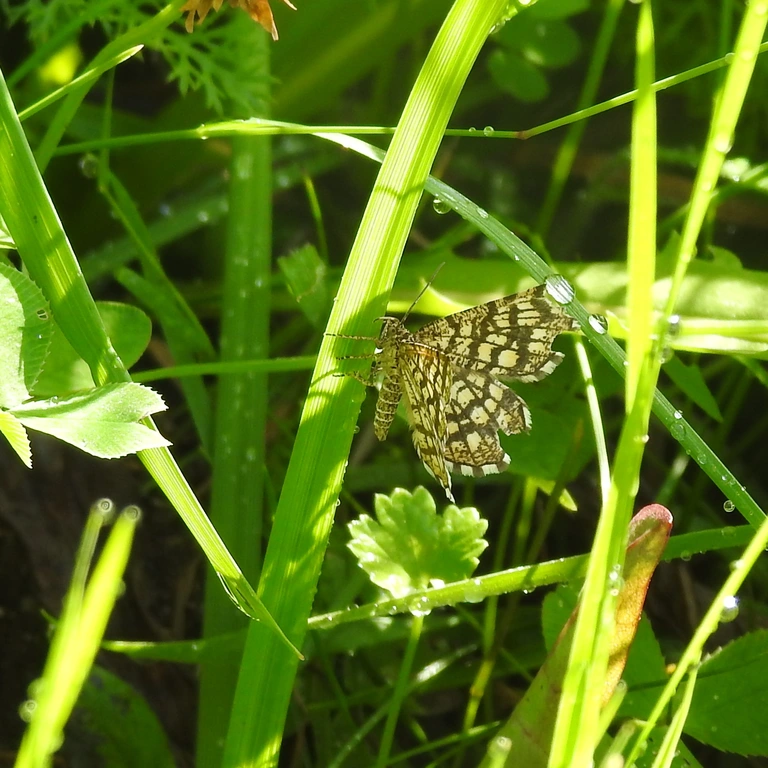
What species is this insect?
Chiasmia clathrata
